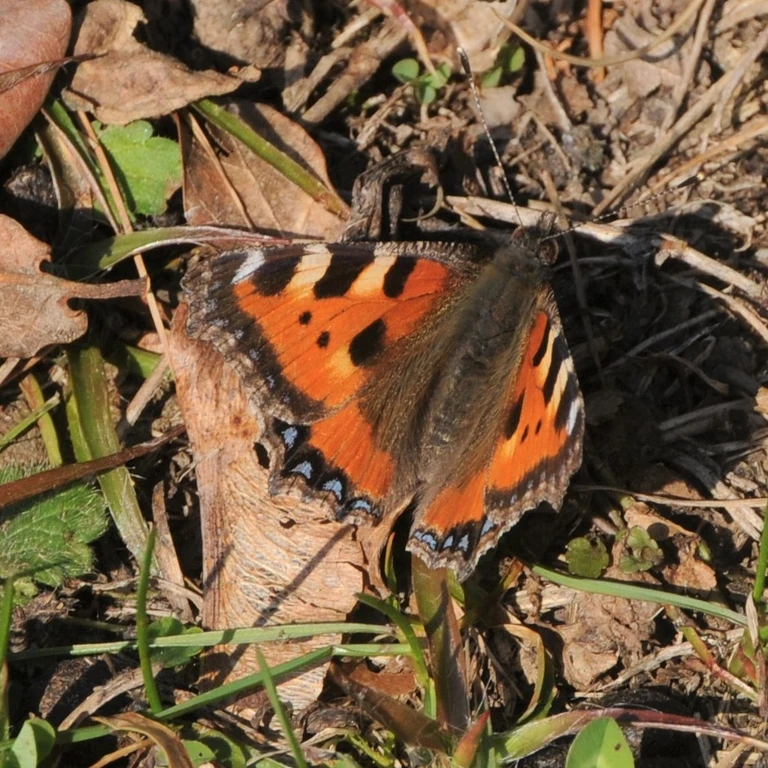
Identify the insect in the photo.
Aglais urticae
